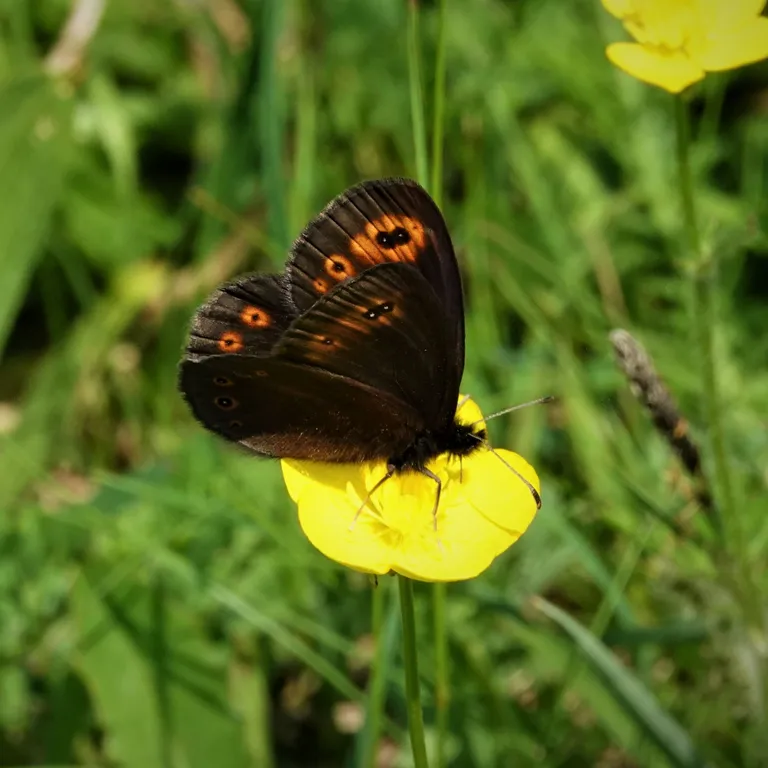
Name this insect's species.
Erebia medusa
